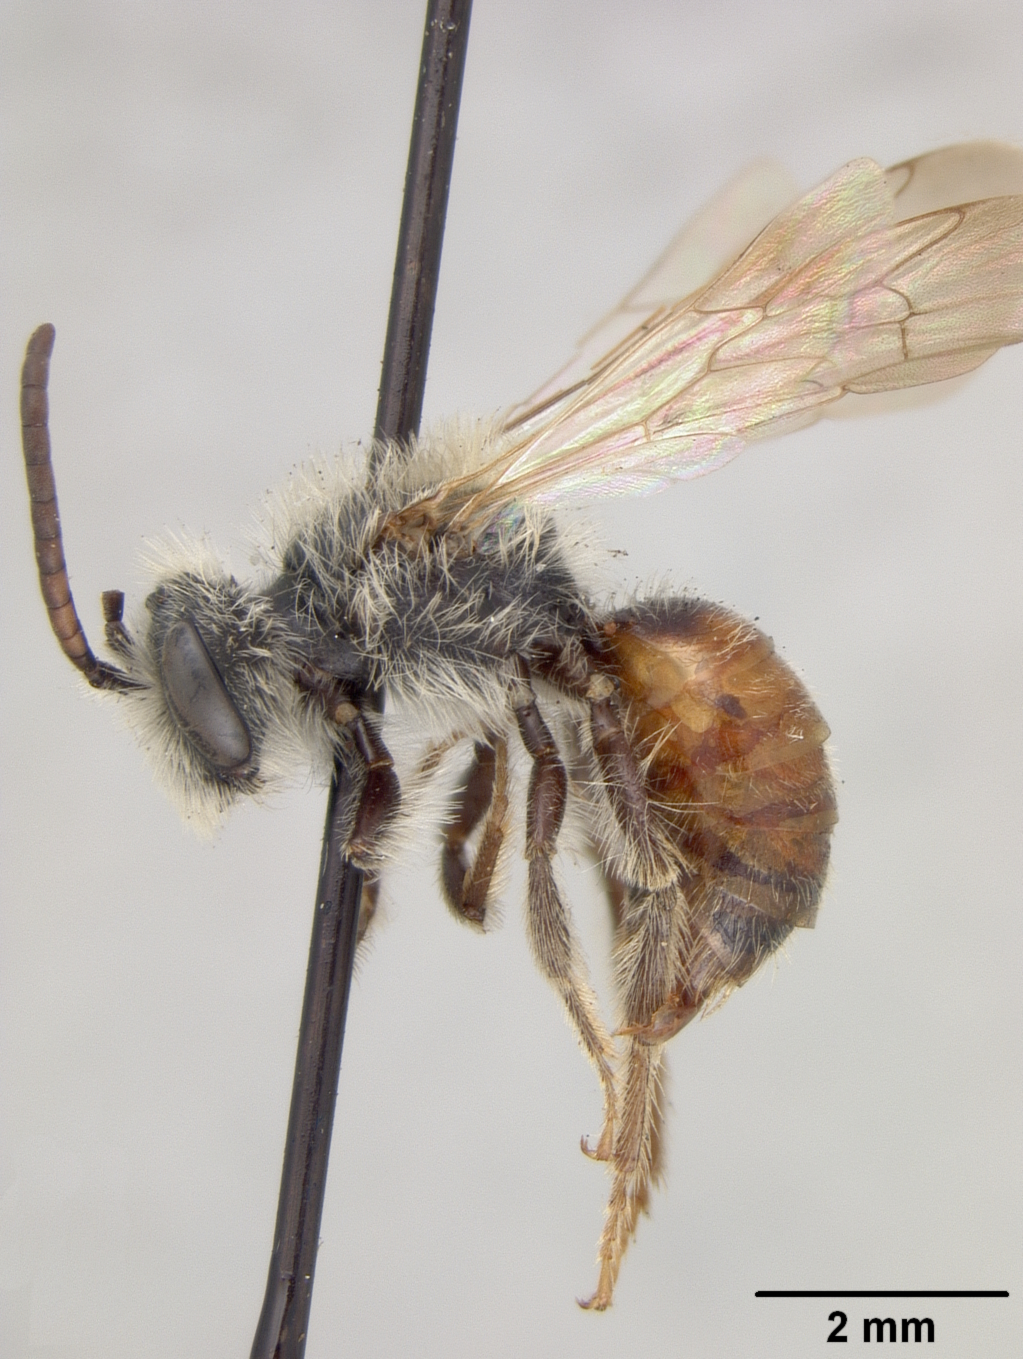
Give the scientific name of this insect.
Andrena sphecodiniformis
